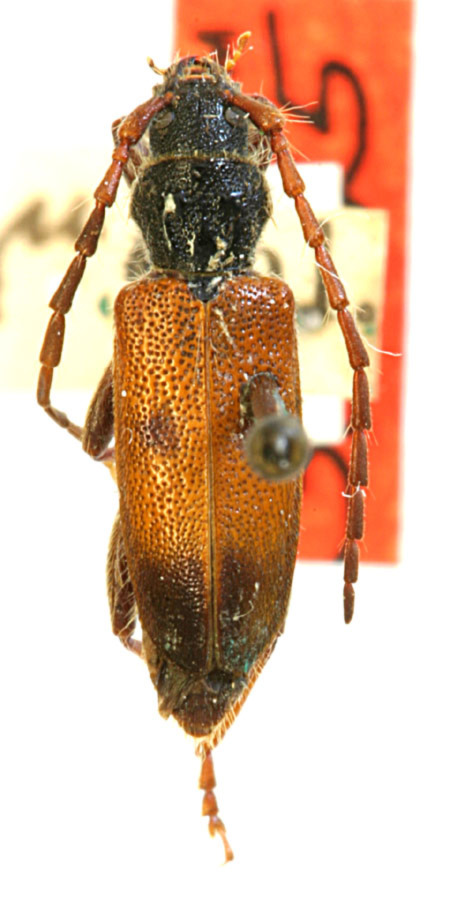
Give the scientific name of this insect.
Anocomis ampla (also Semanotus ligneus)
